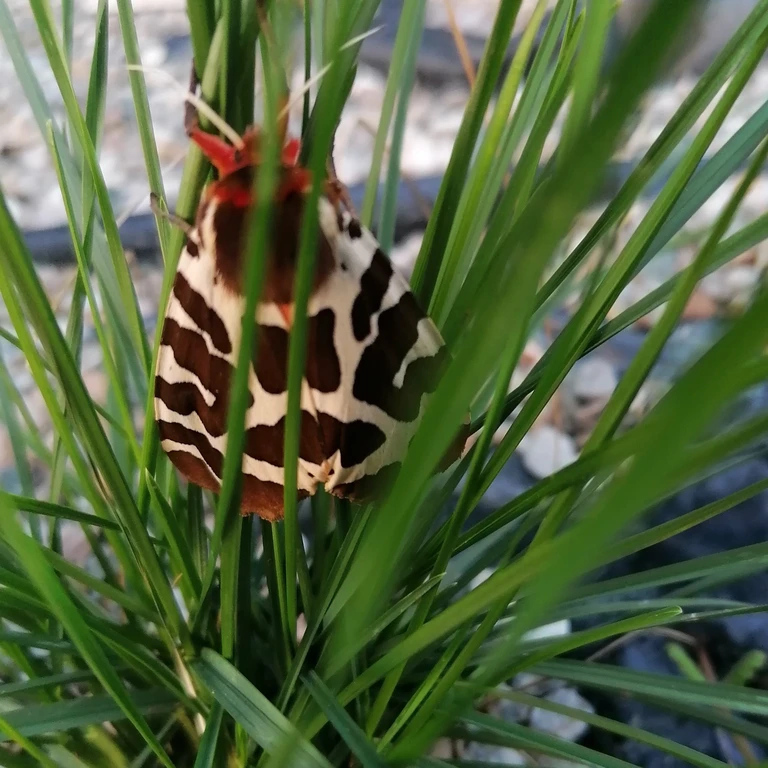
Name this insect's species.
Arctia caja
